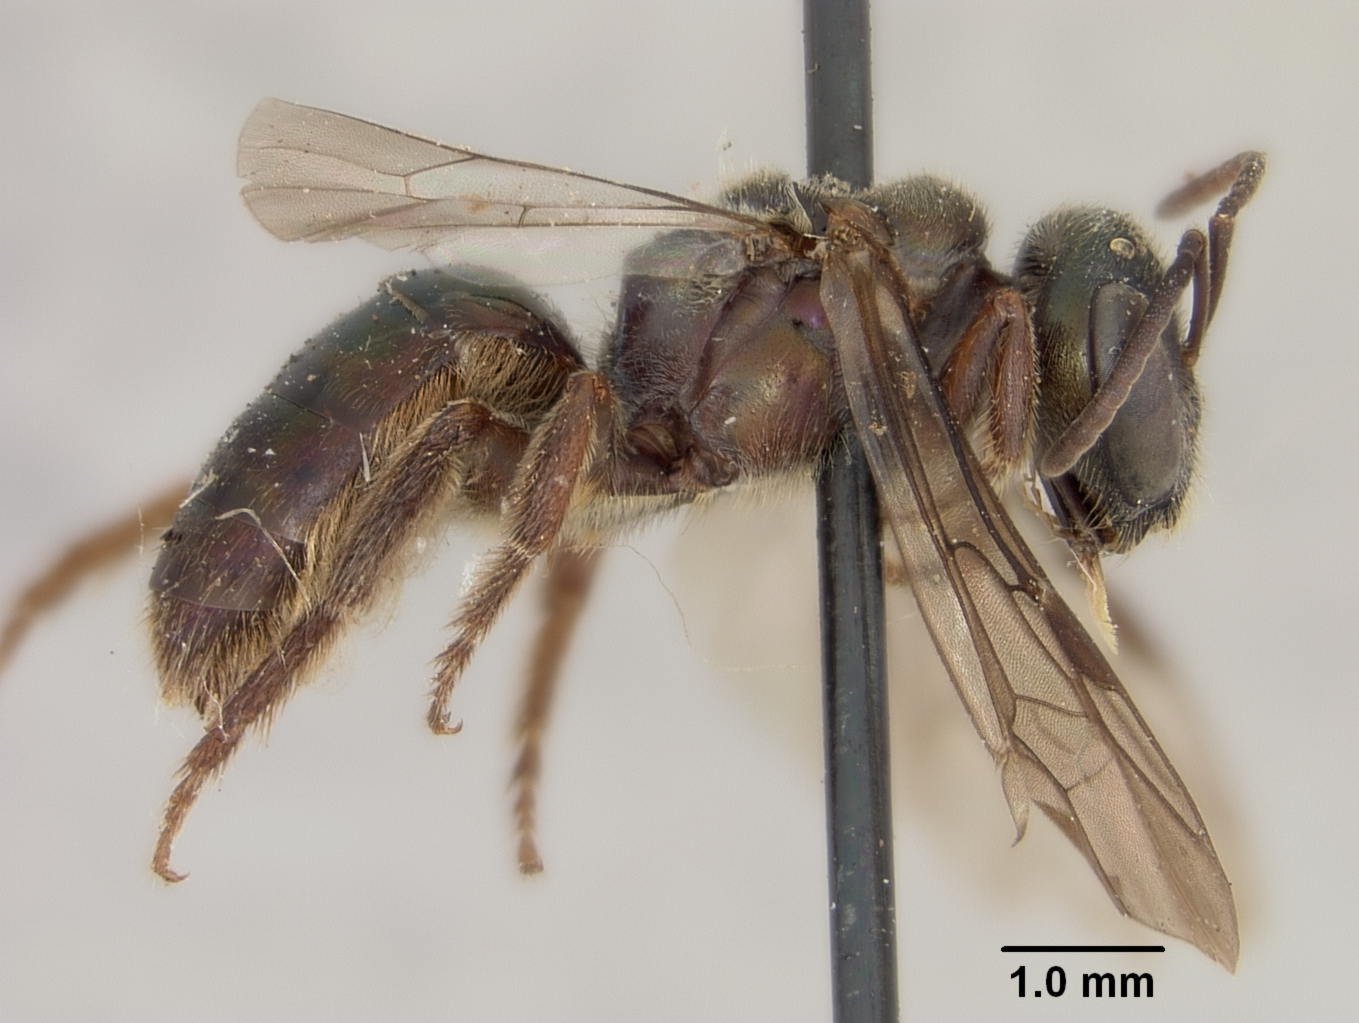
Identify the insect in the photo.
Halictus saffordi
